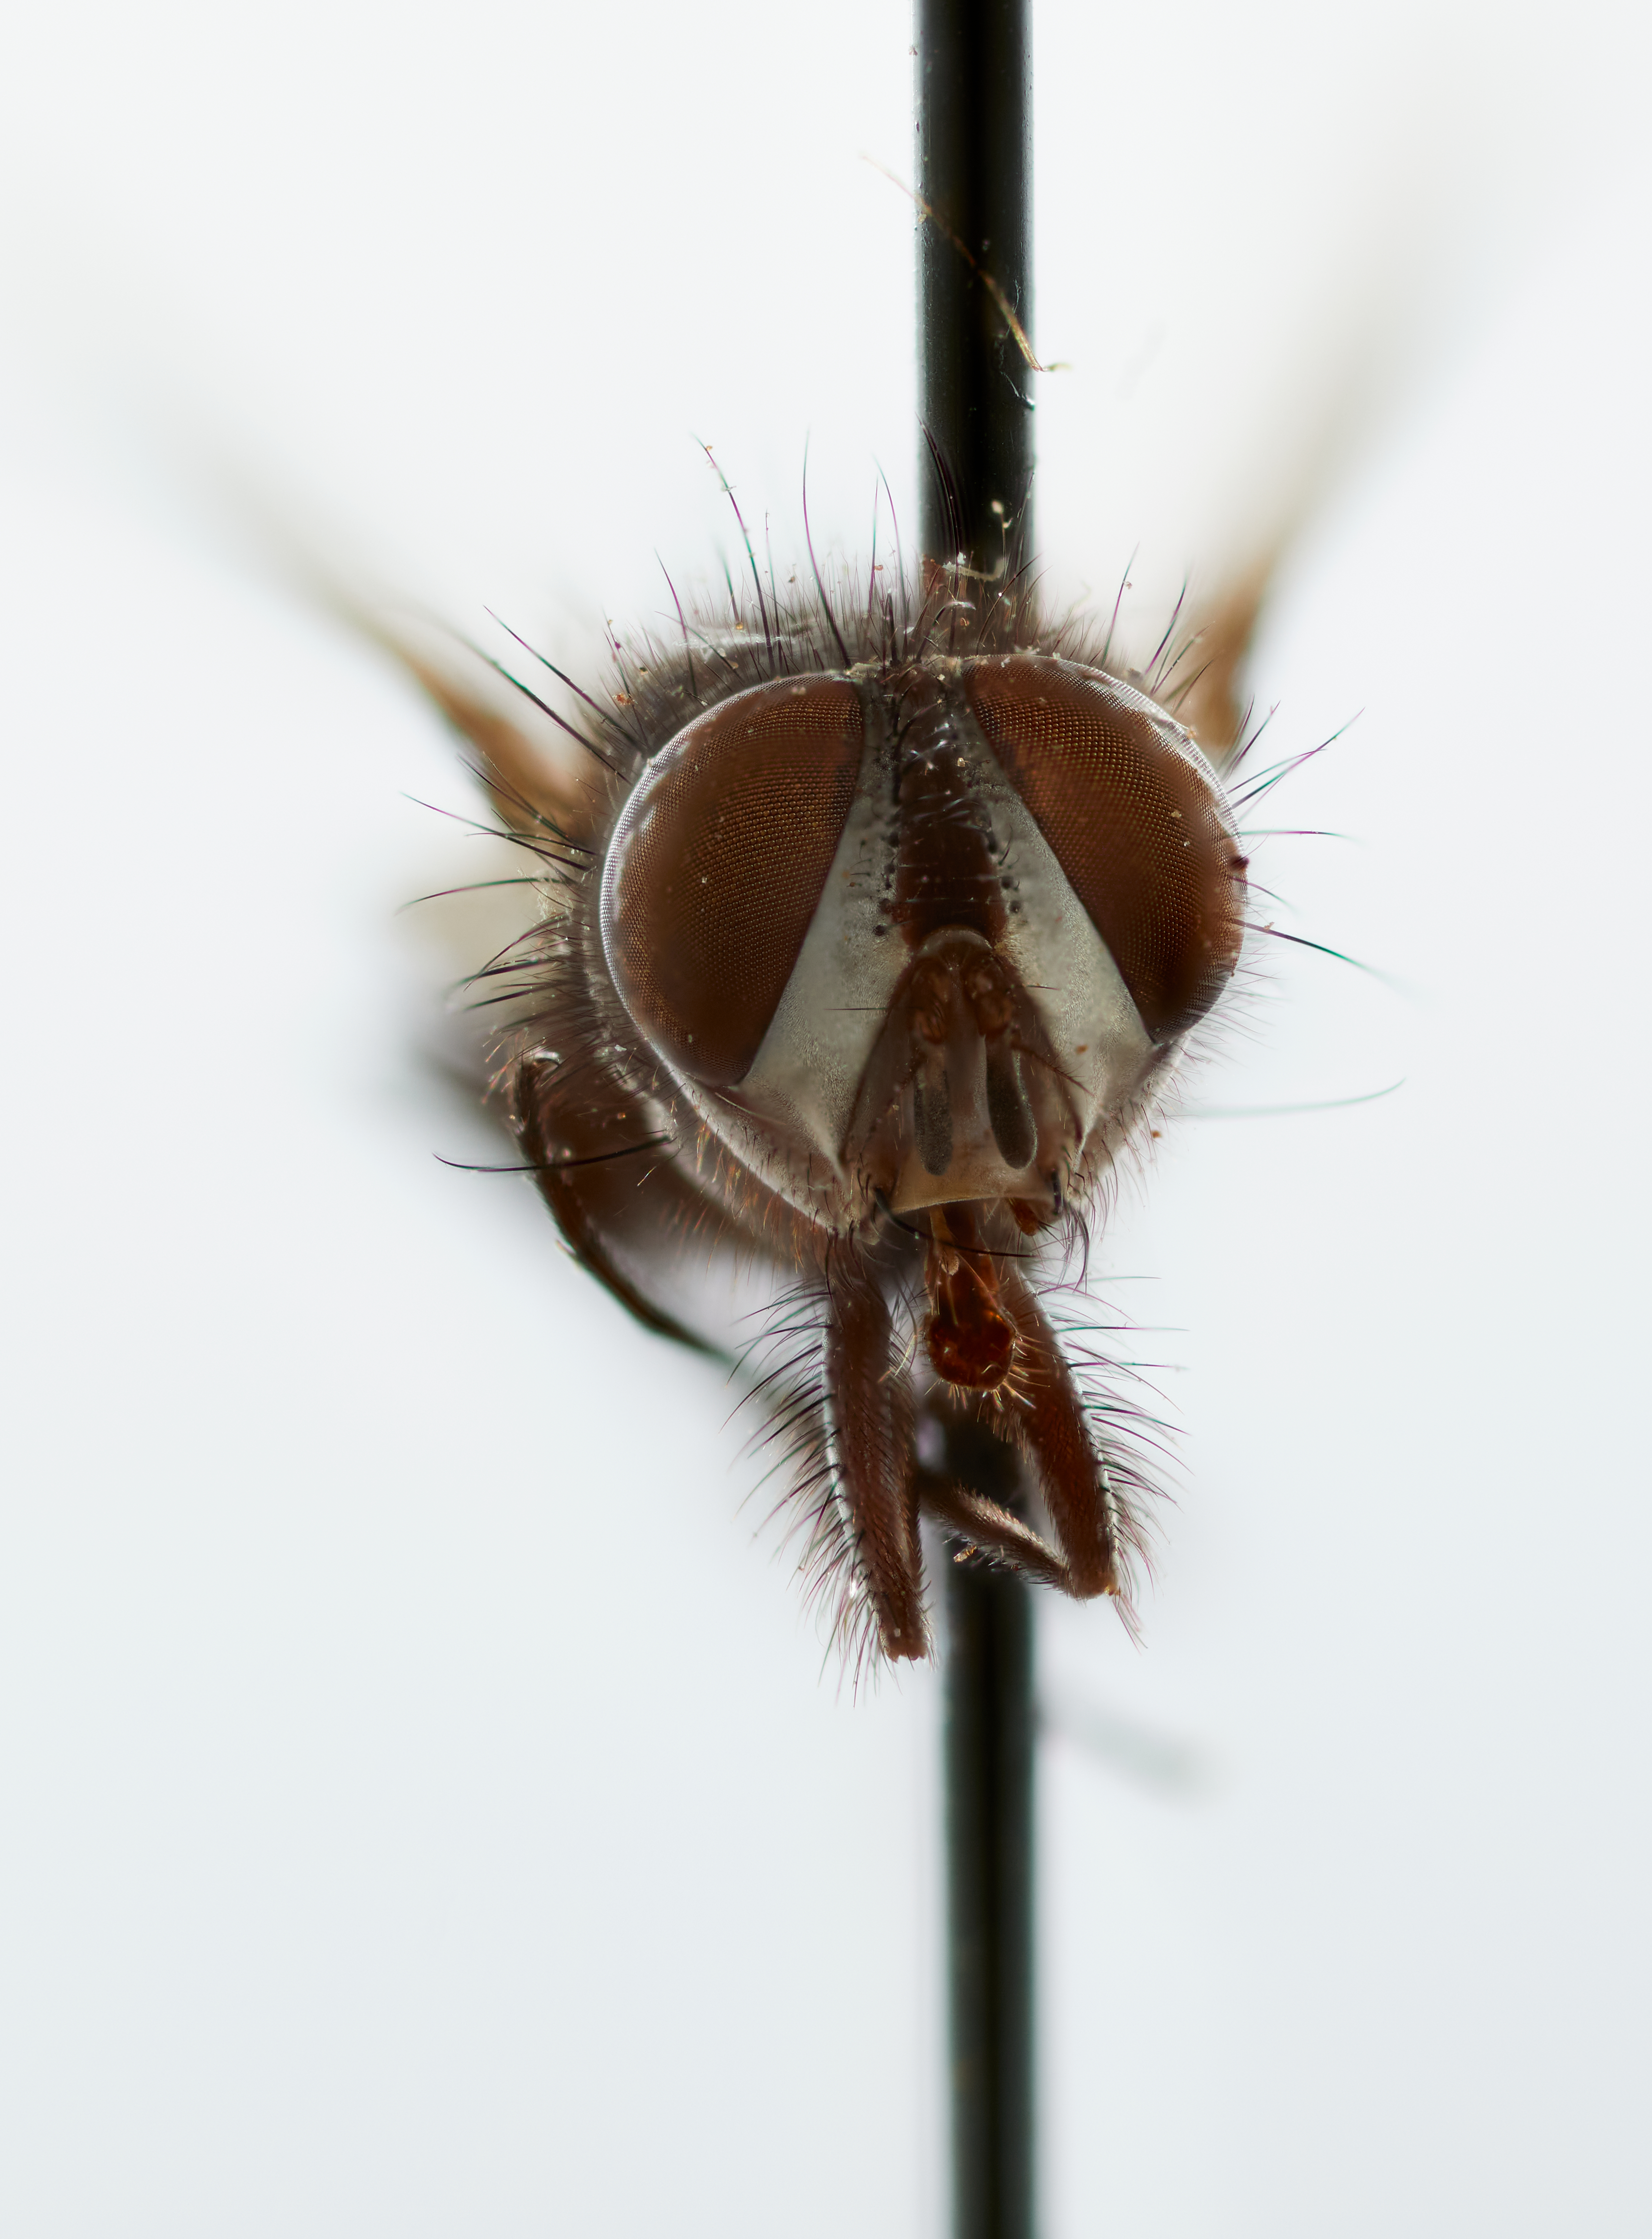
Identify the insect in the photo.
Charapozelia fulviventris
